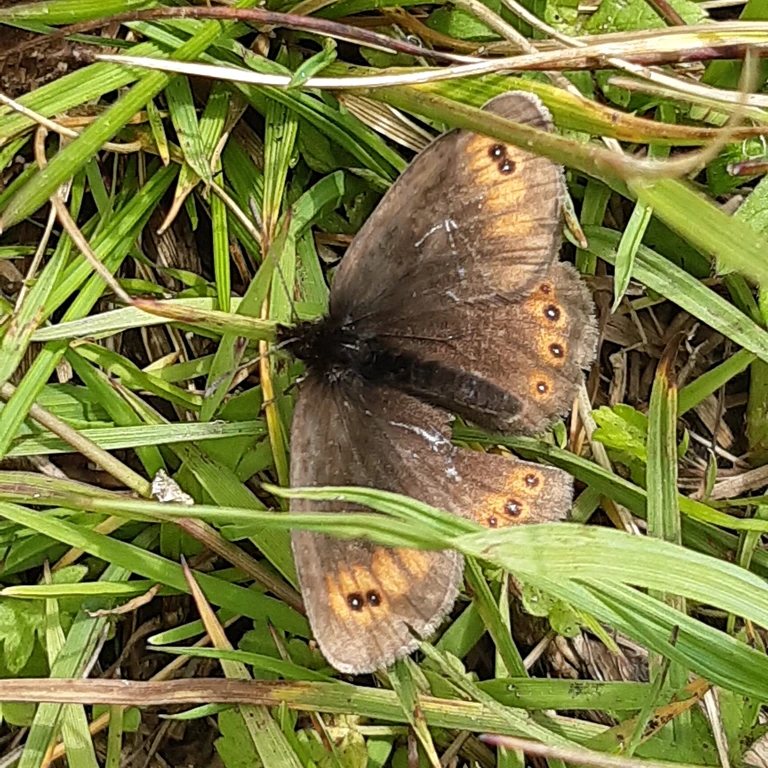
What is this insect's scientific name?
Erebia oeme
